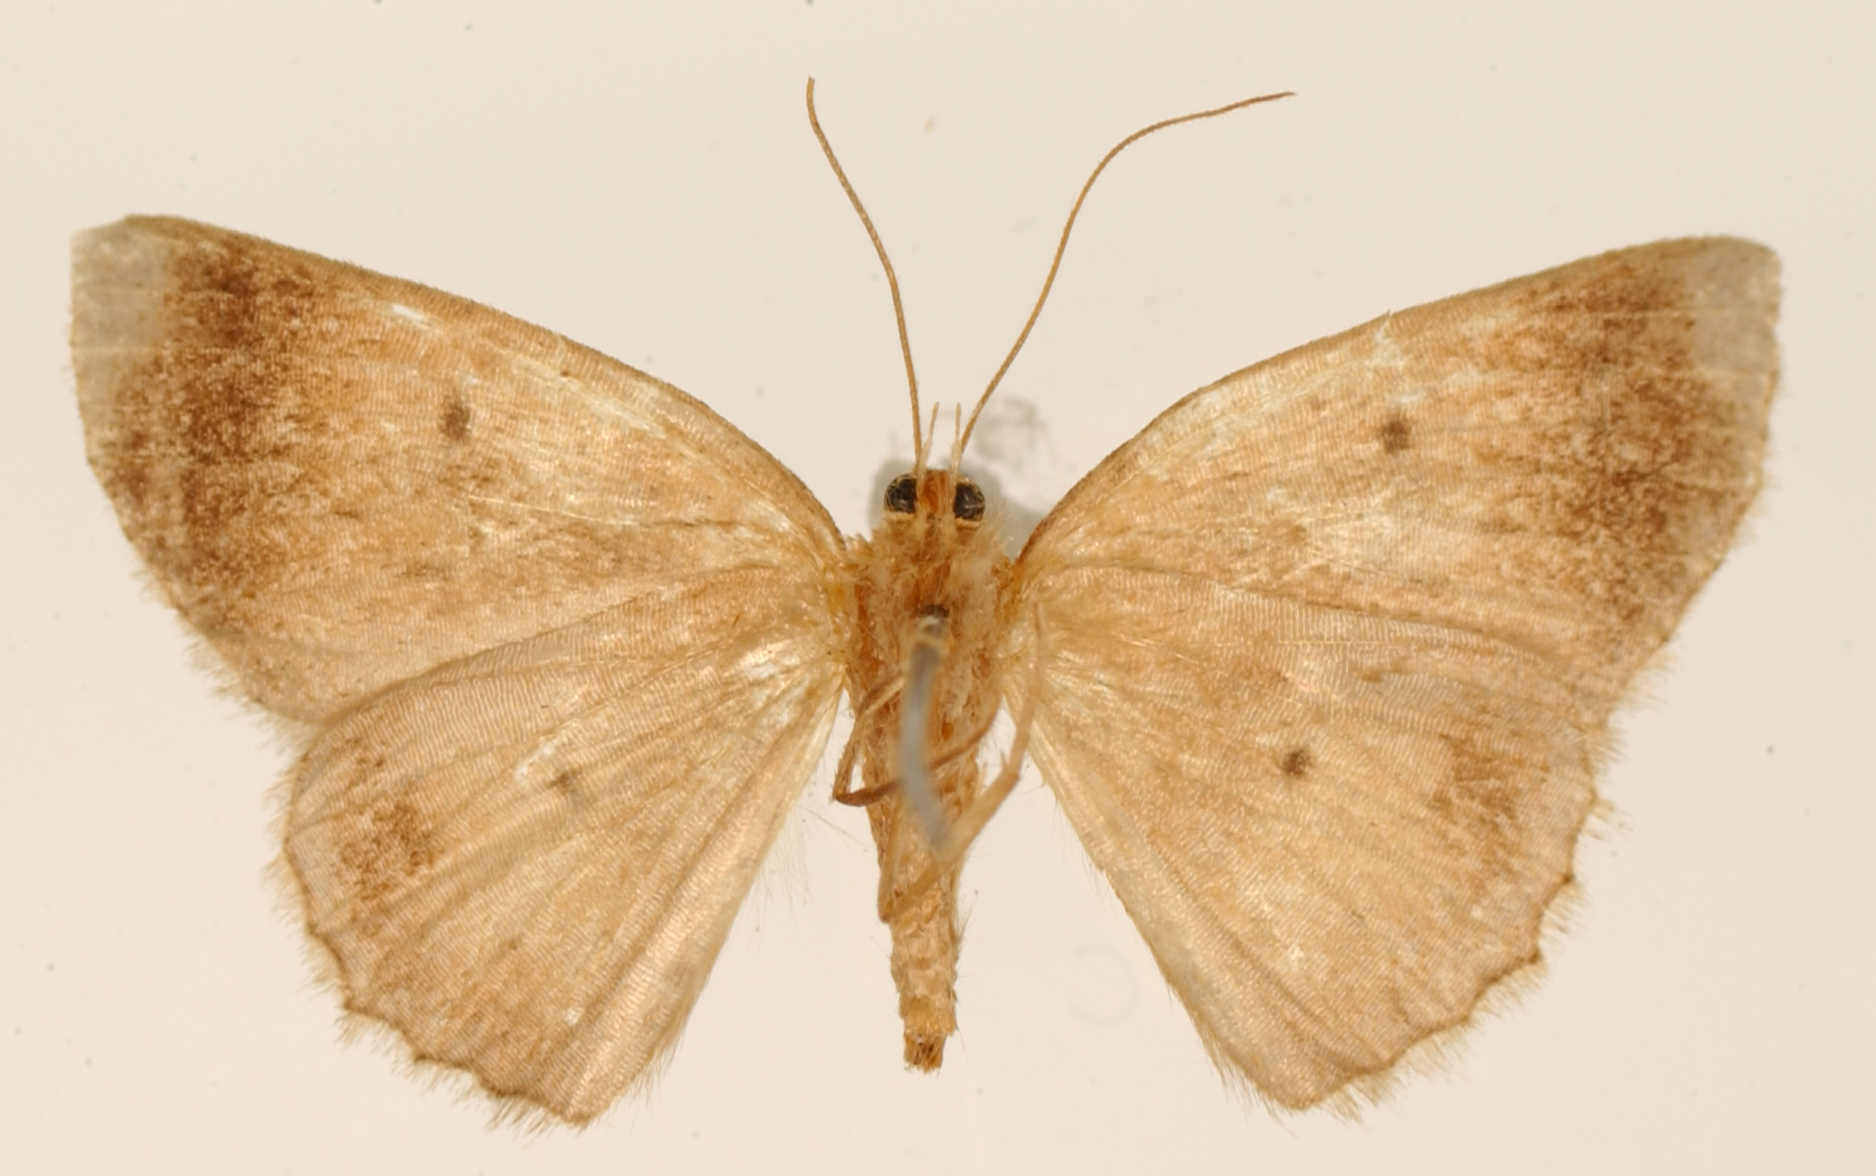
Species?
Organopoda sabularia
